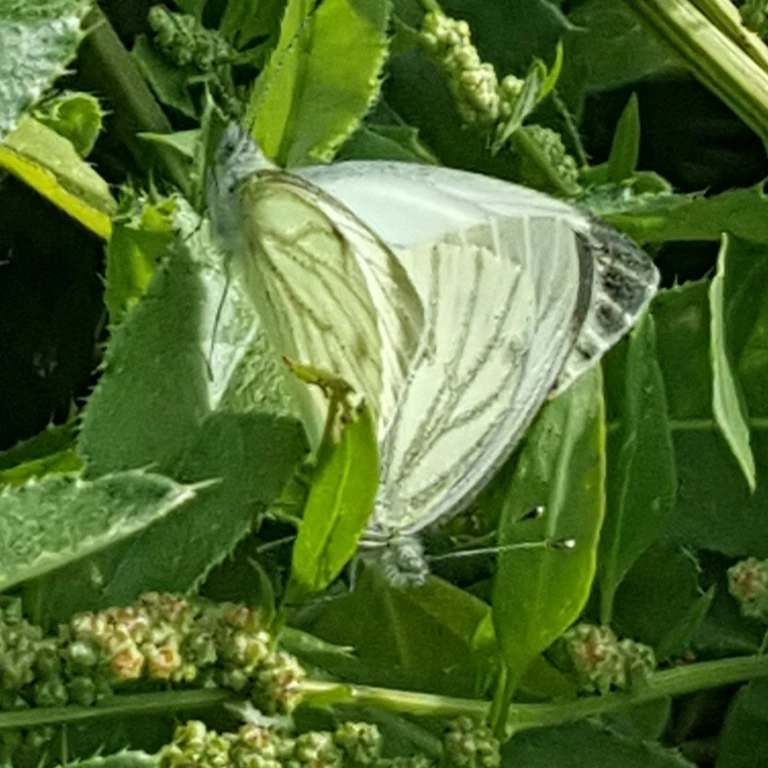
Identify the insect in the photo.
Pieris napi
